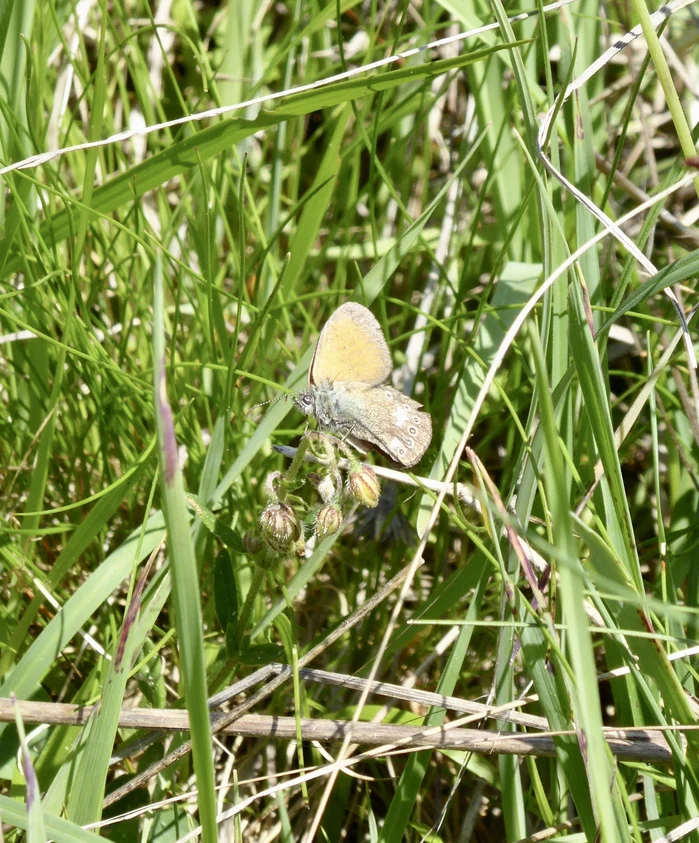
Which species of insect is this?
Coenonympha glycerion (also Coenonympha iphis)
